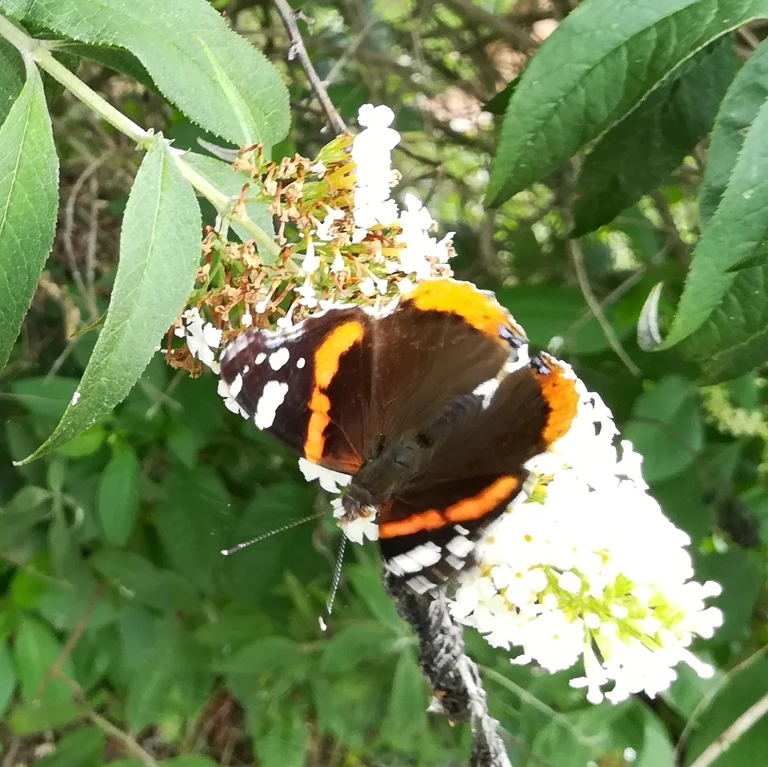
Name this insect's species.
Vanessa atalanta
